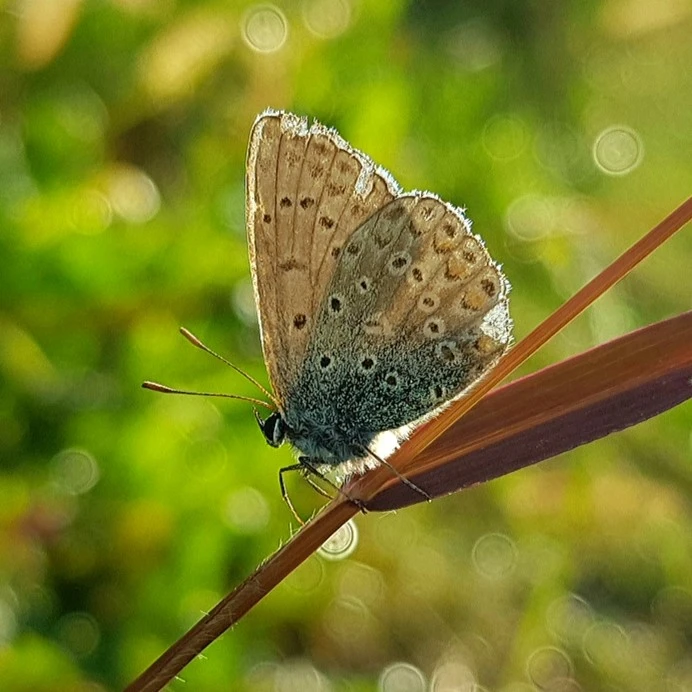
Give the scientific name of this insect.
Polyommatus icarus
